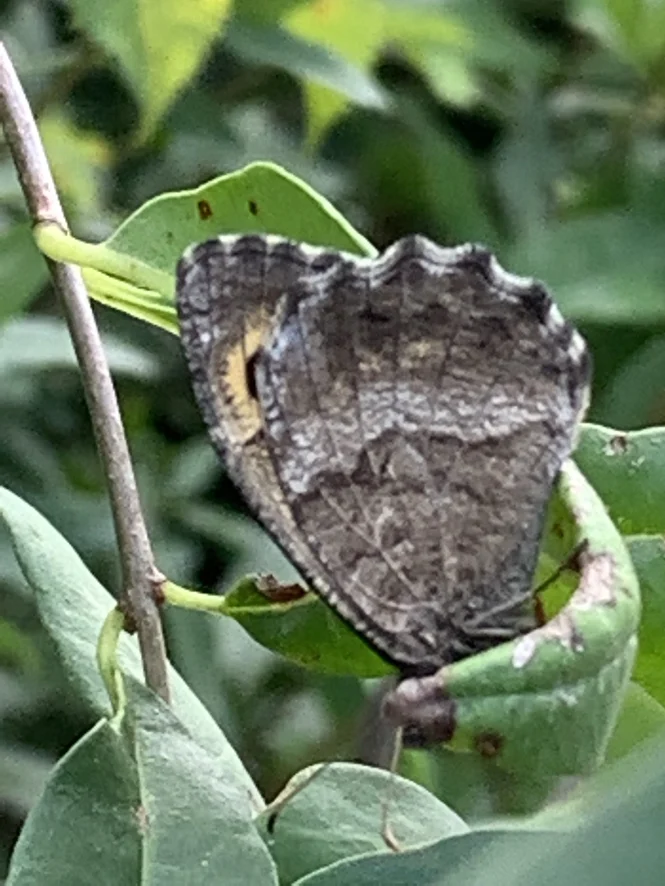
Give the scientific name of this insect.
Hipparchia fagi
